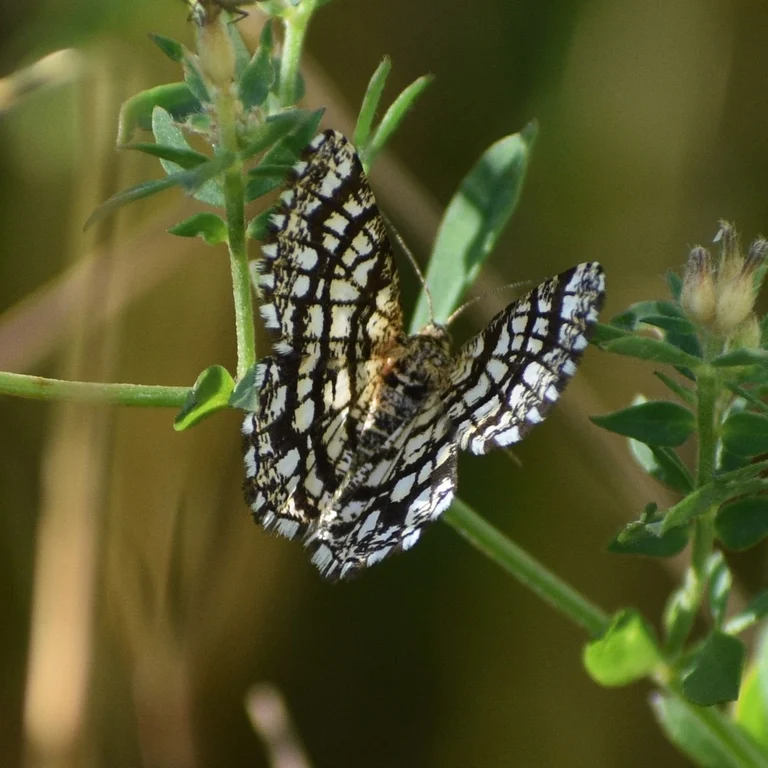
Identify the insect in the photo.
Chiasmia clathrata
